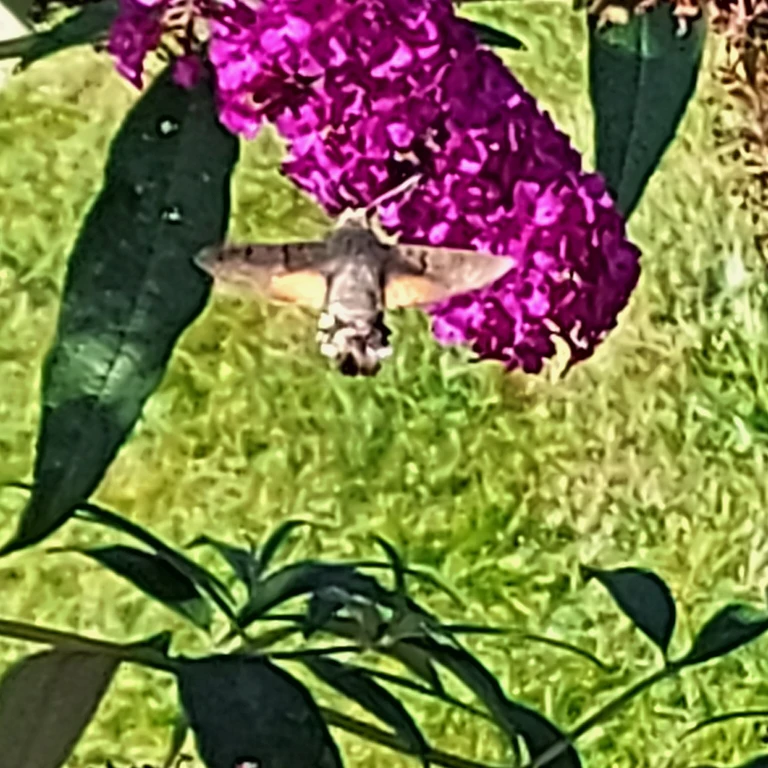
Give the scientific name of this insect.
Macroglossum stellatarum
